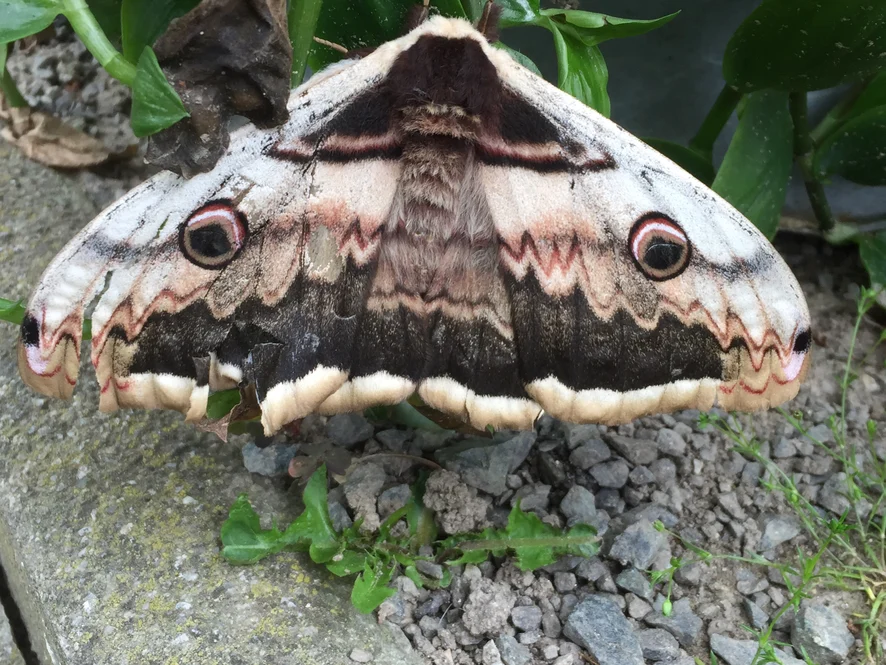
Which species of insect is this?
Saturnia pyri
